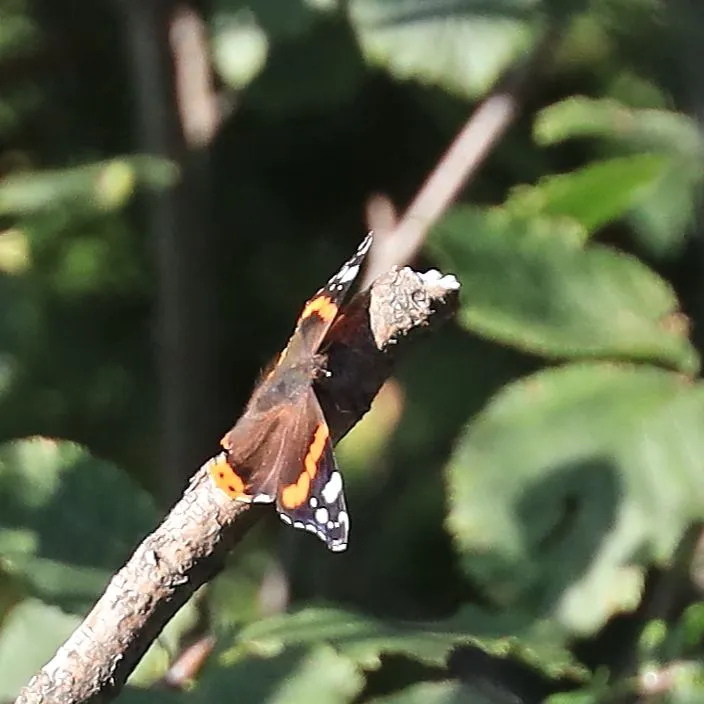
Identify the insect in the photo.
Vanessa atalanta
